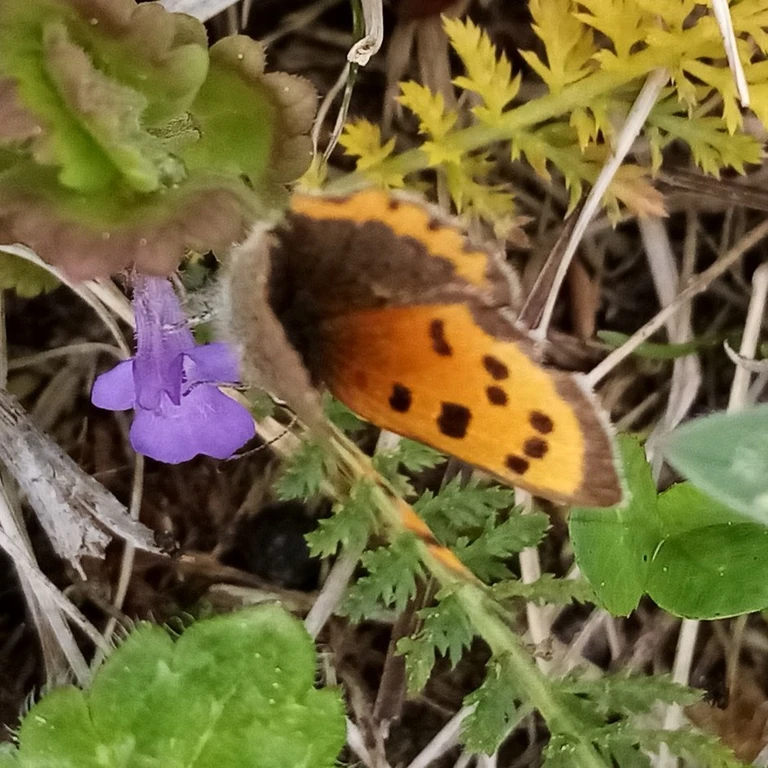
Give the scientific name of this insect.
Lycaena phlaeas
